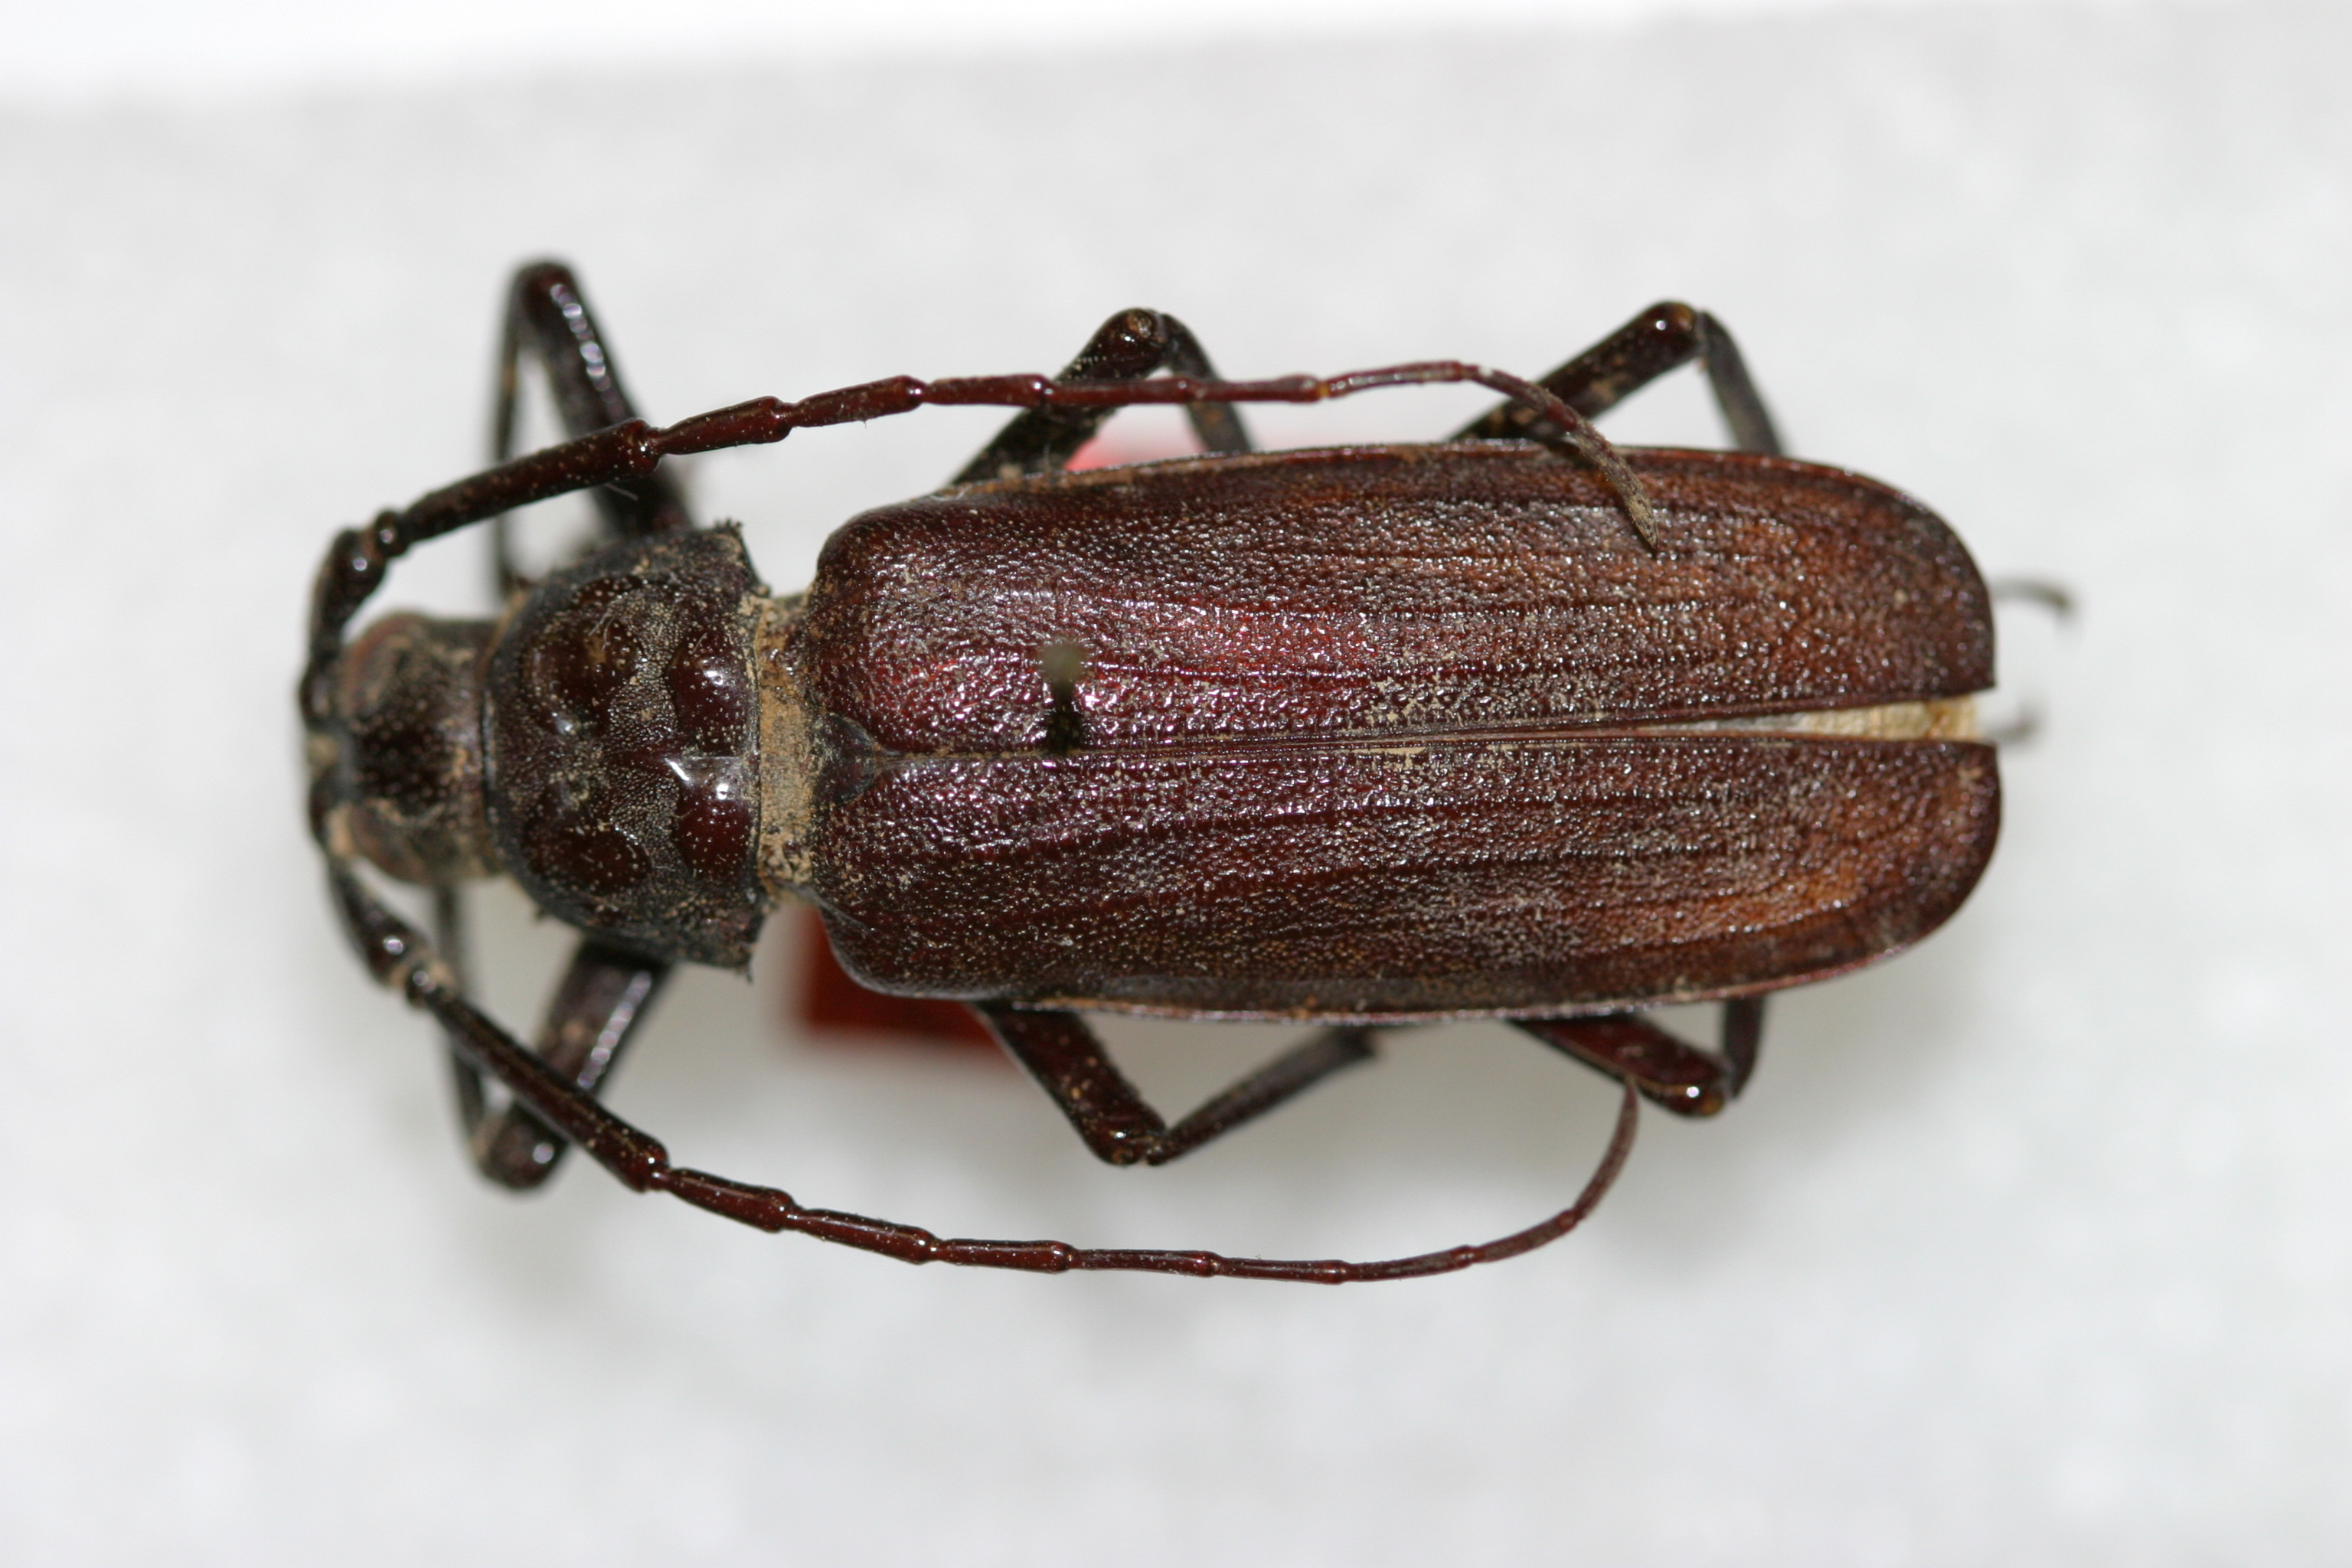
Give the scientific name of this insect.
Macrotoma hainana
